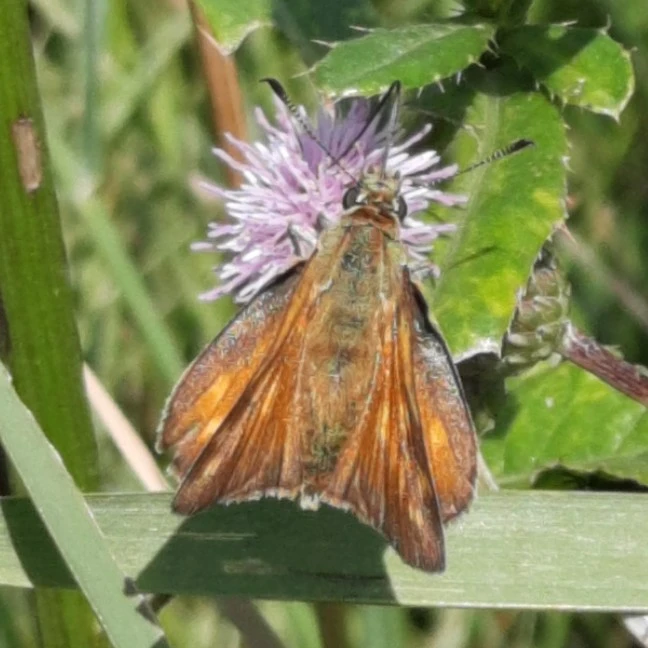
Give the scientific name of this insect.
Ochlodes sylvanus (also Ochlodes venata)
